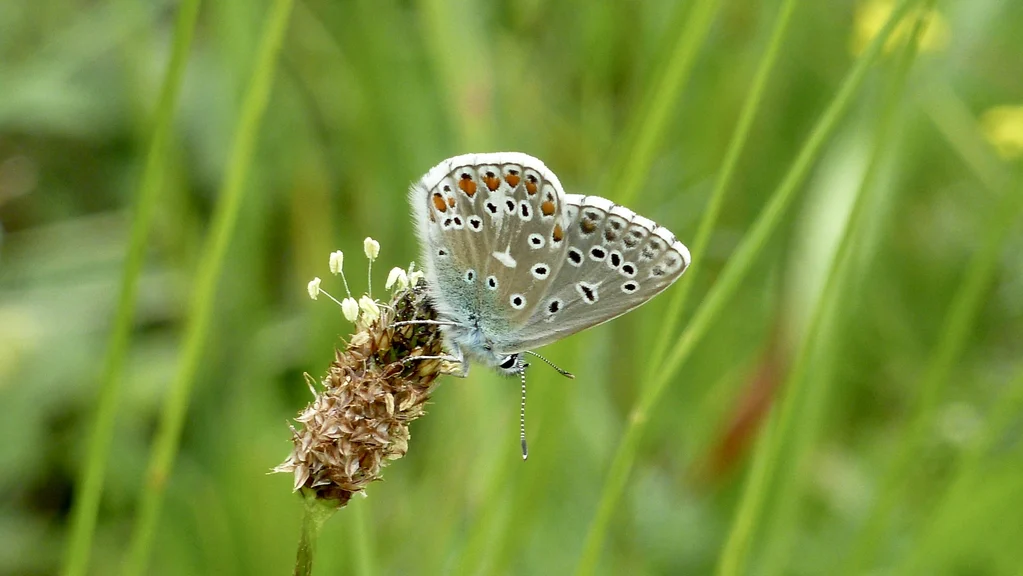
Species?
Lysandra bellargus
